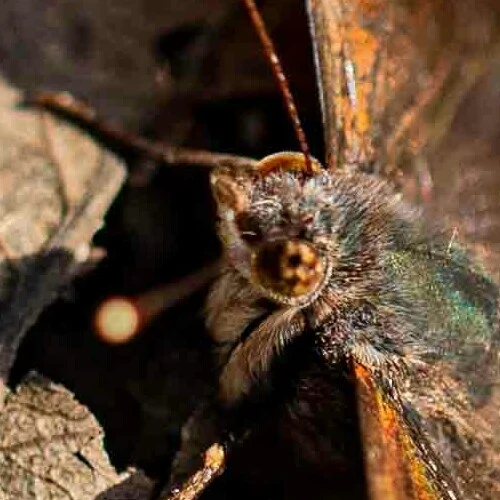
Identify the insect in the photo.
Vanessa atalanta
